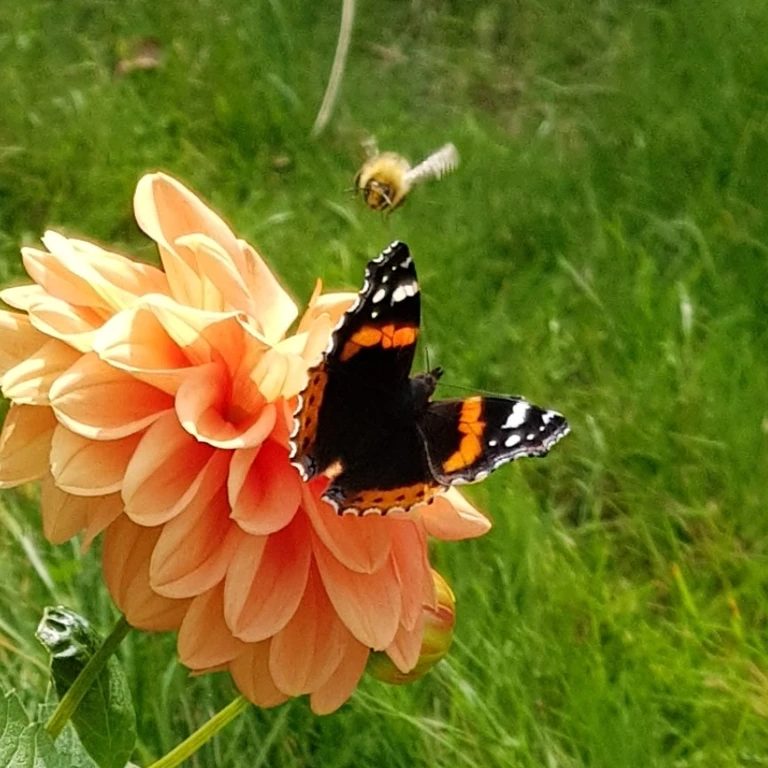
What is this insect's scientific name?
Vanessa atalanta
